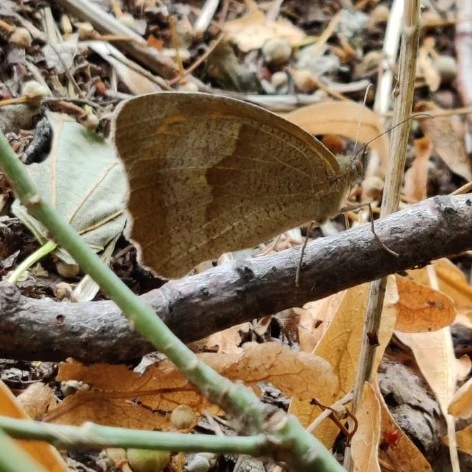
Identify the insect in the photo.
Maniola jurtina
